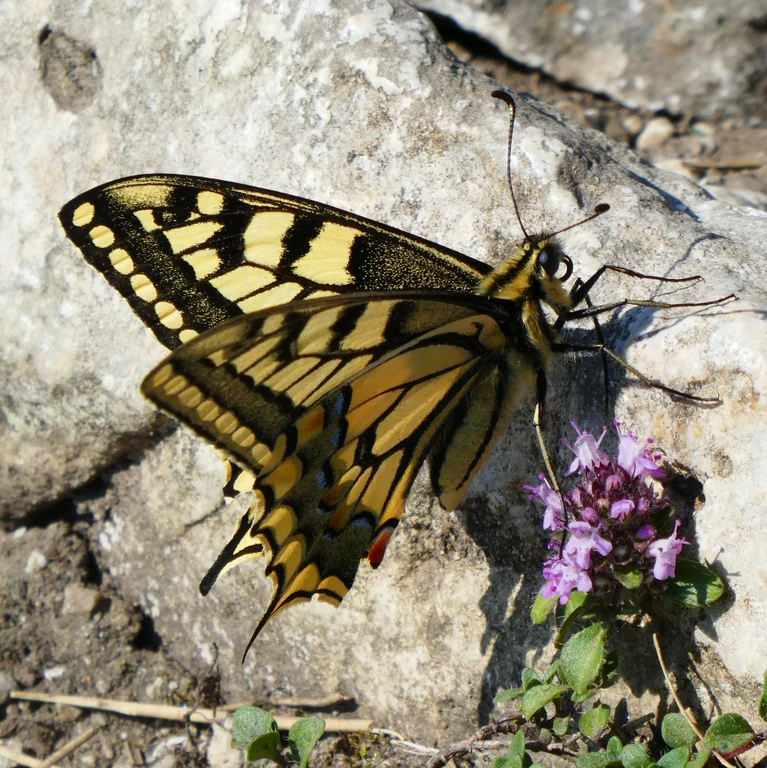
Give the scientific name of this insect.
Papilio machaon
